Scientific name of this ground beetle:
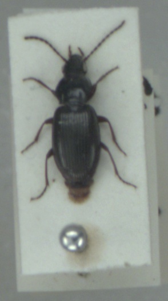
Pterostichus strenuus
